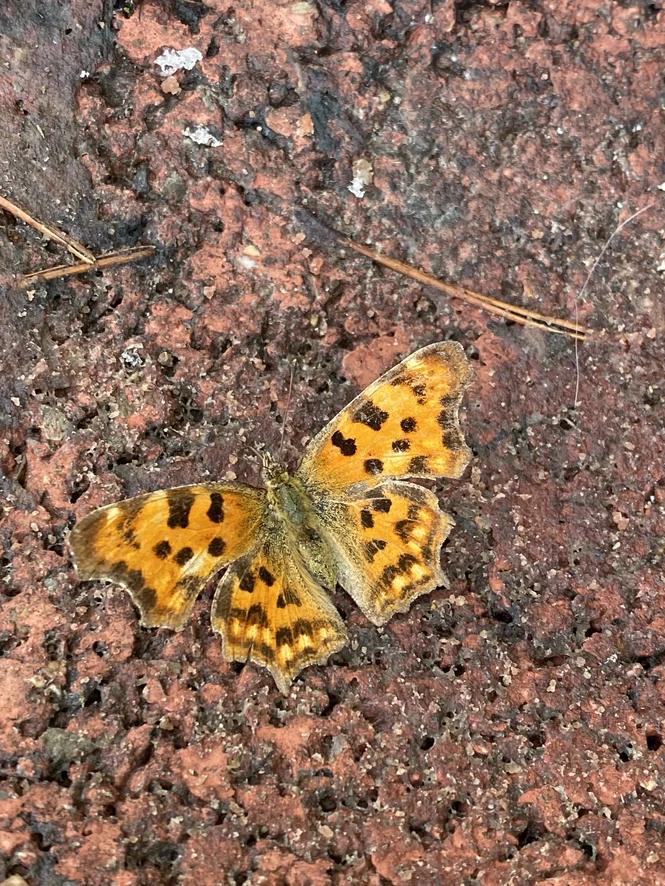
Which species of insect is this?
Polygonia c-album
